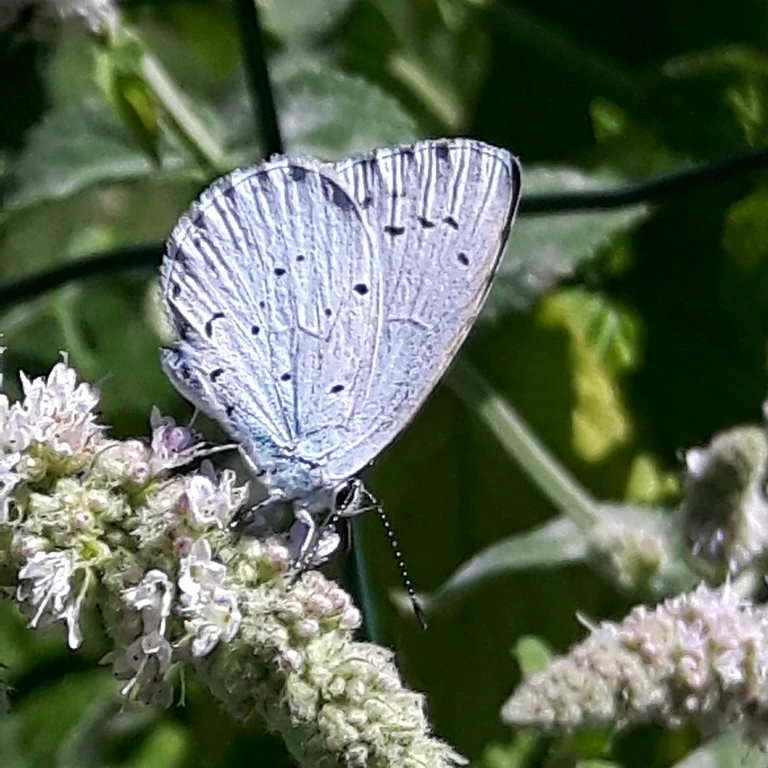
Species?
Celastrina argiolus
